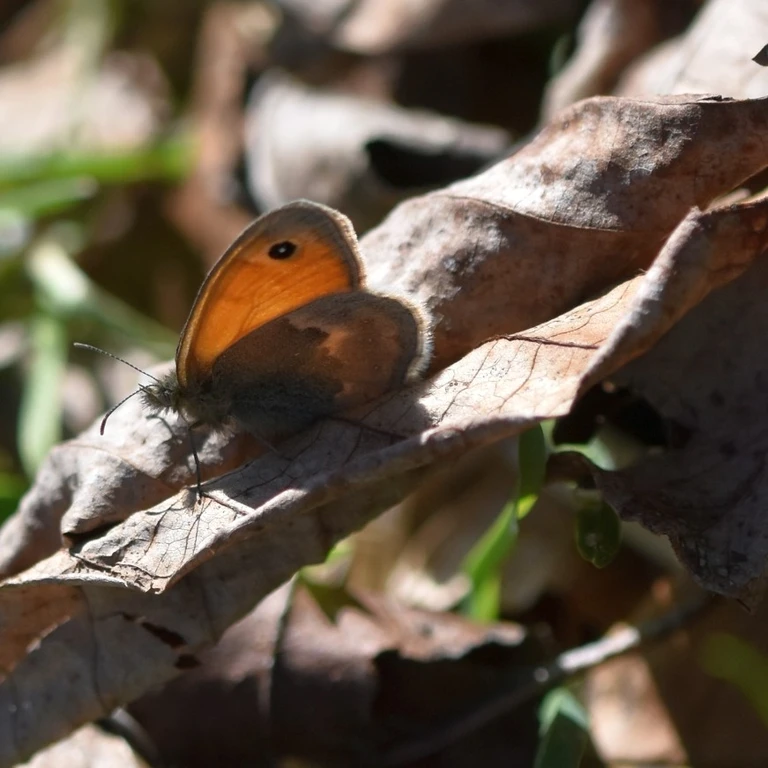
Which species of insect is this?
Coenonympha pamphilus
